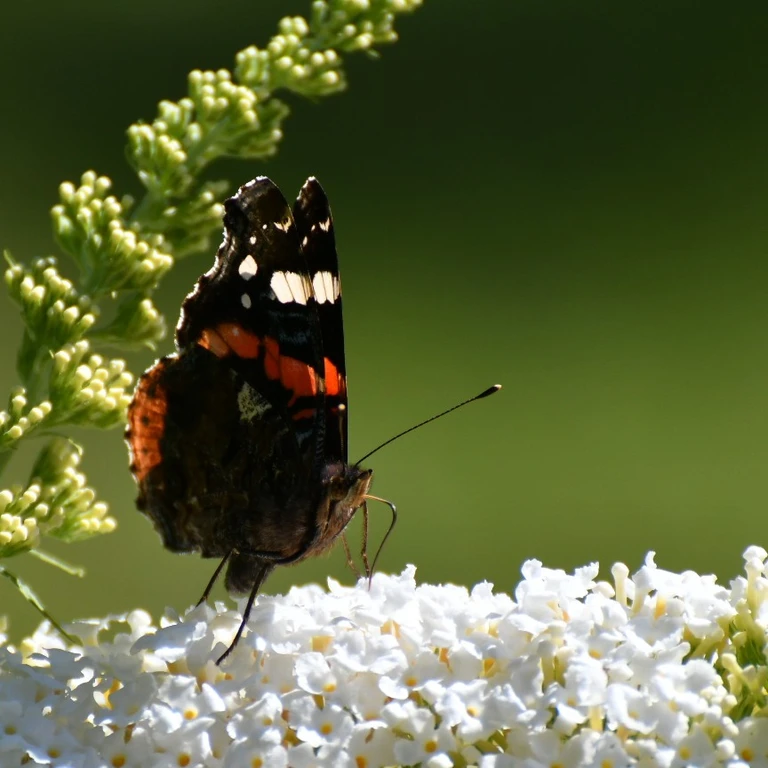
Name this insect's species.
Vanessa atalanta
